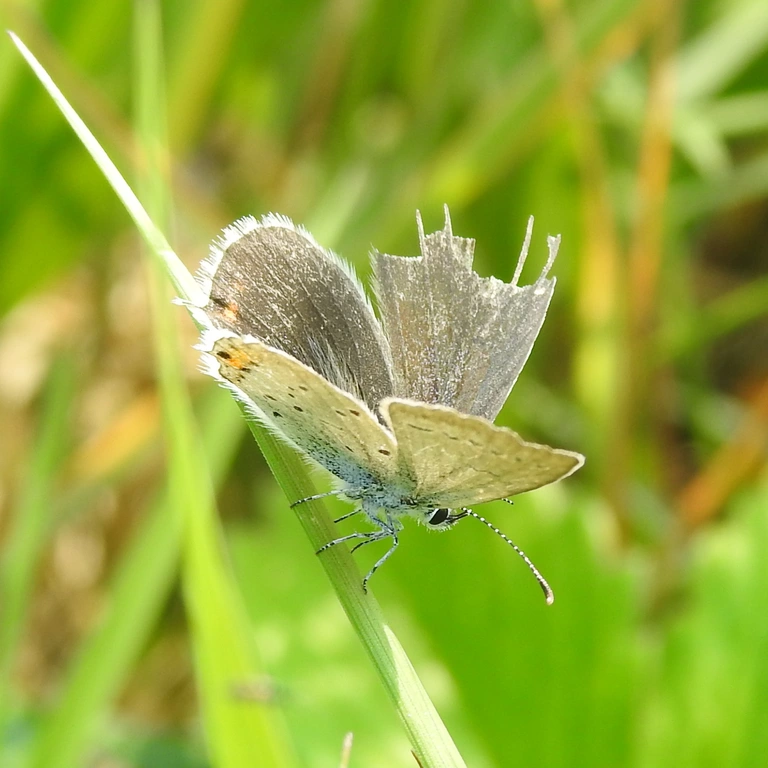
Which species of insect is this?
Cupido argiades (also Elkalyce argiades)
